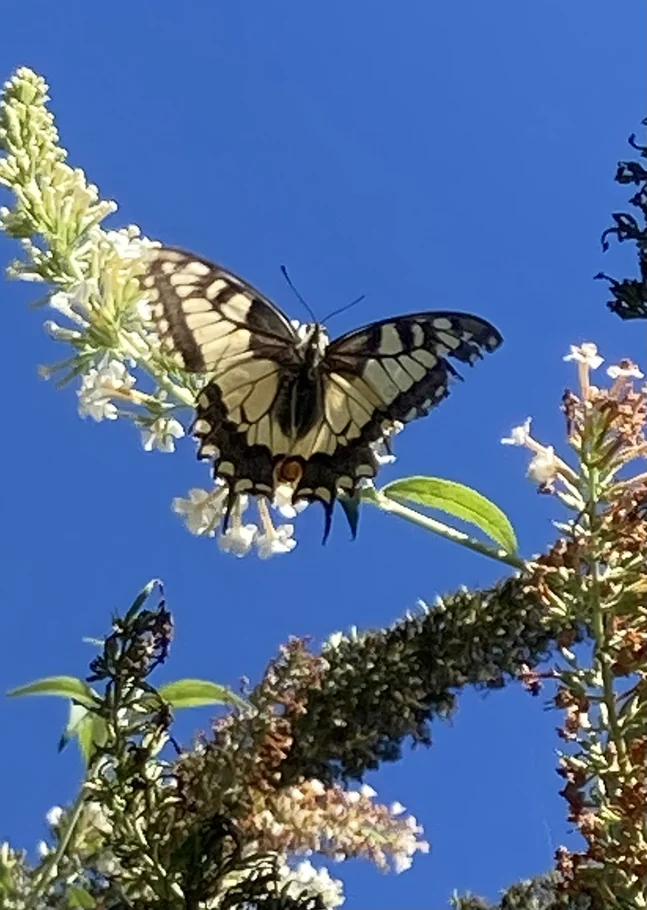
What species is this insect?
Papilio machaon
